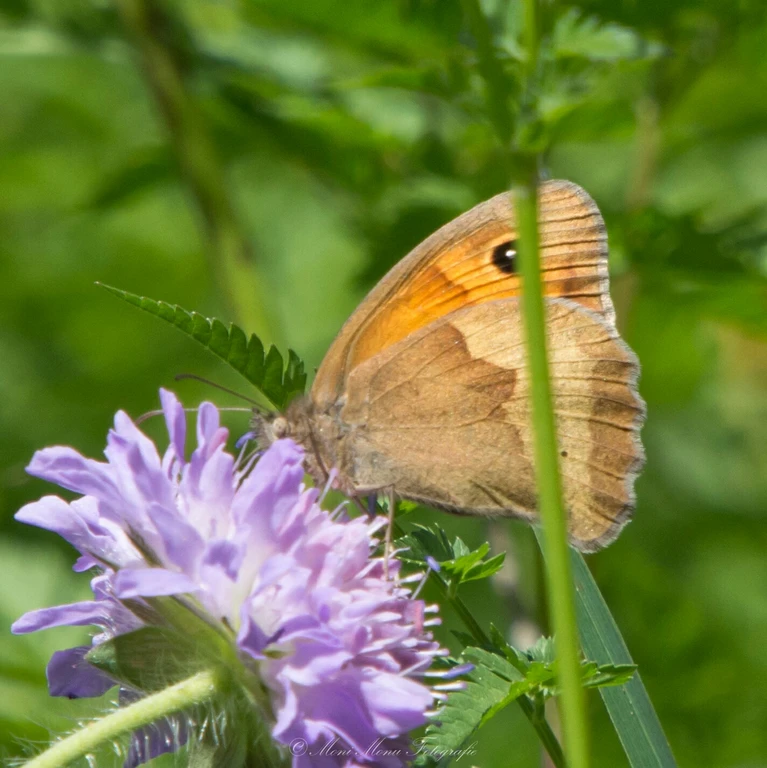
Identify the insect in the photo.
Maniola jurtina
